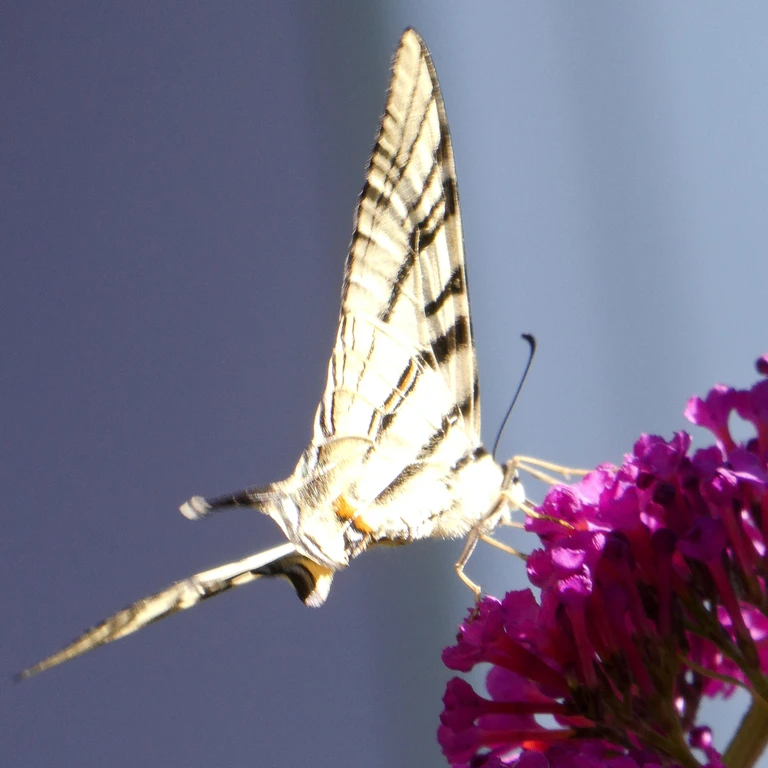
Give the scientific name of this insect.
Iphiclides podalirius
